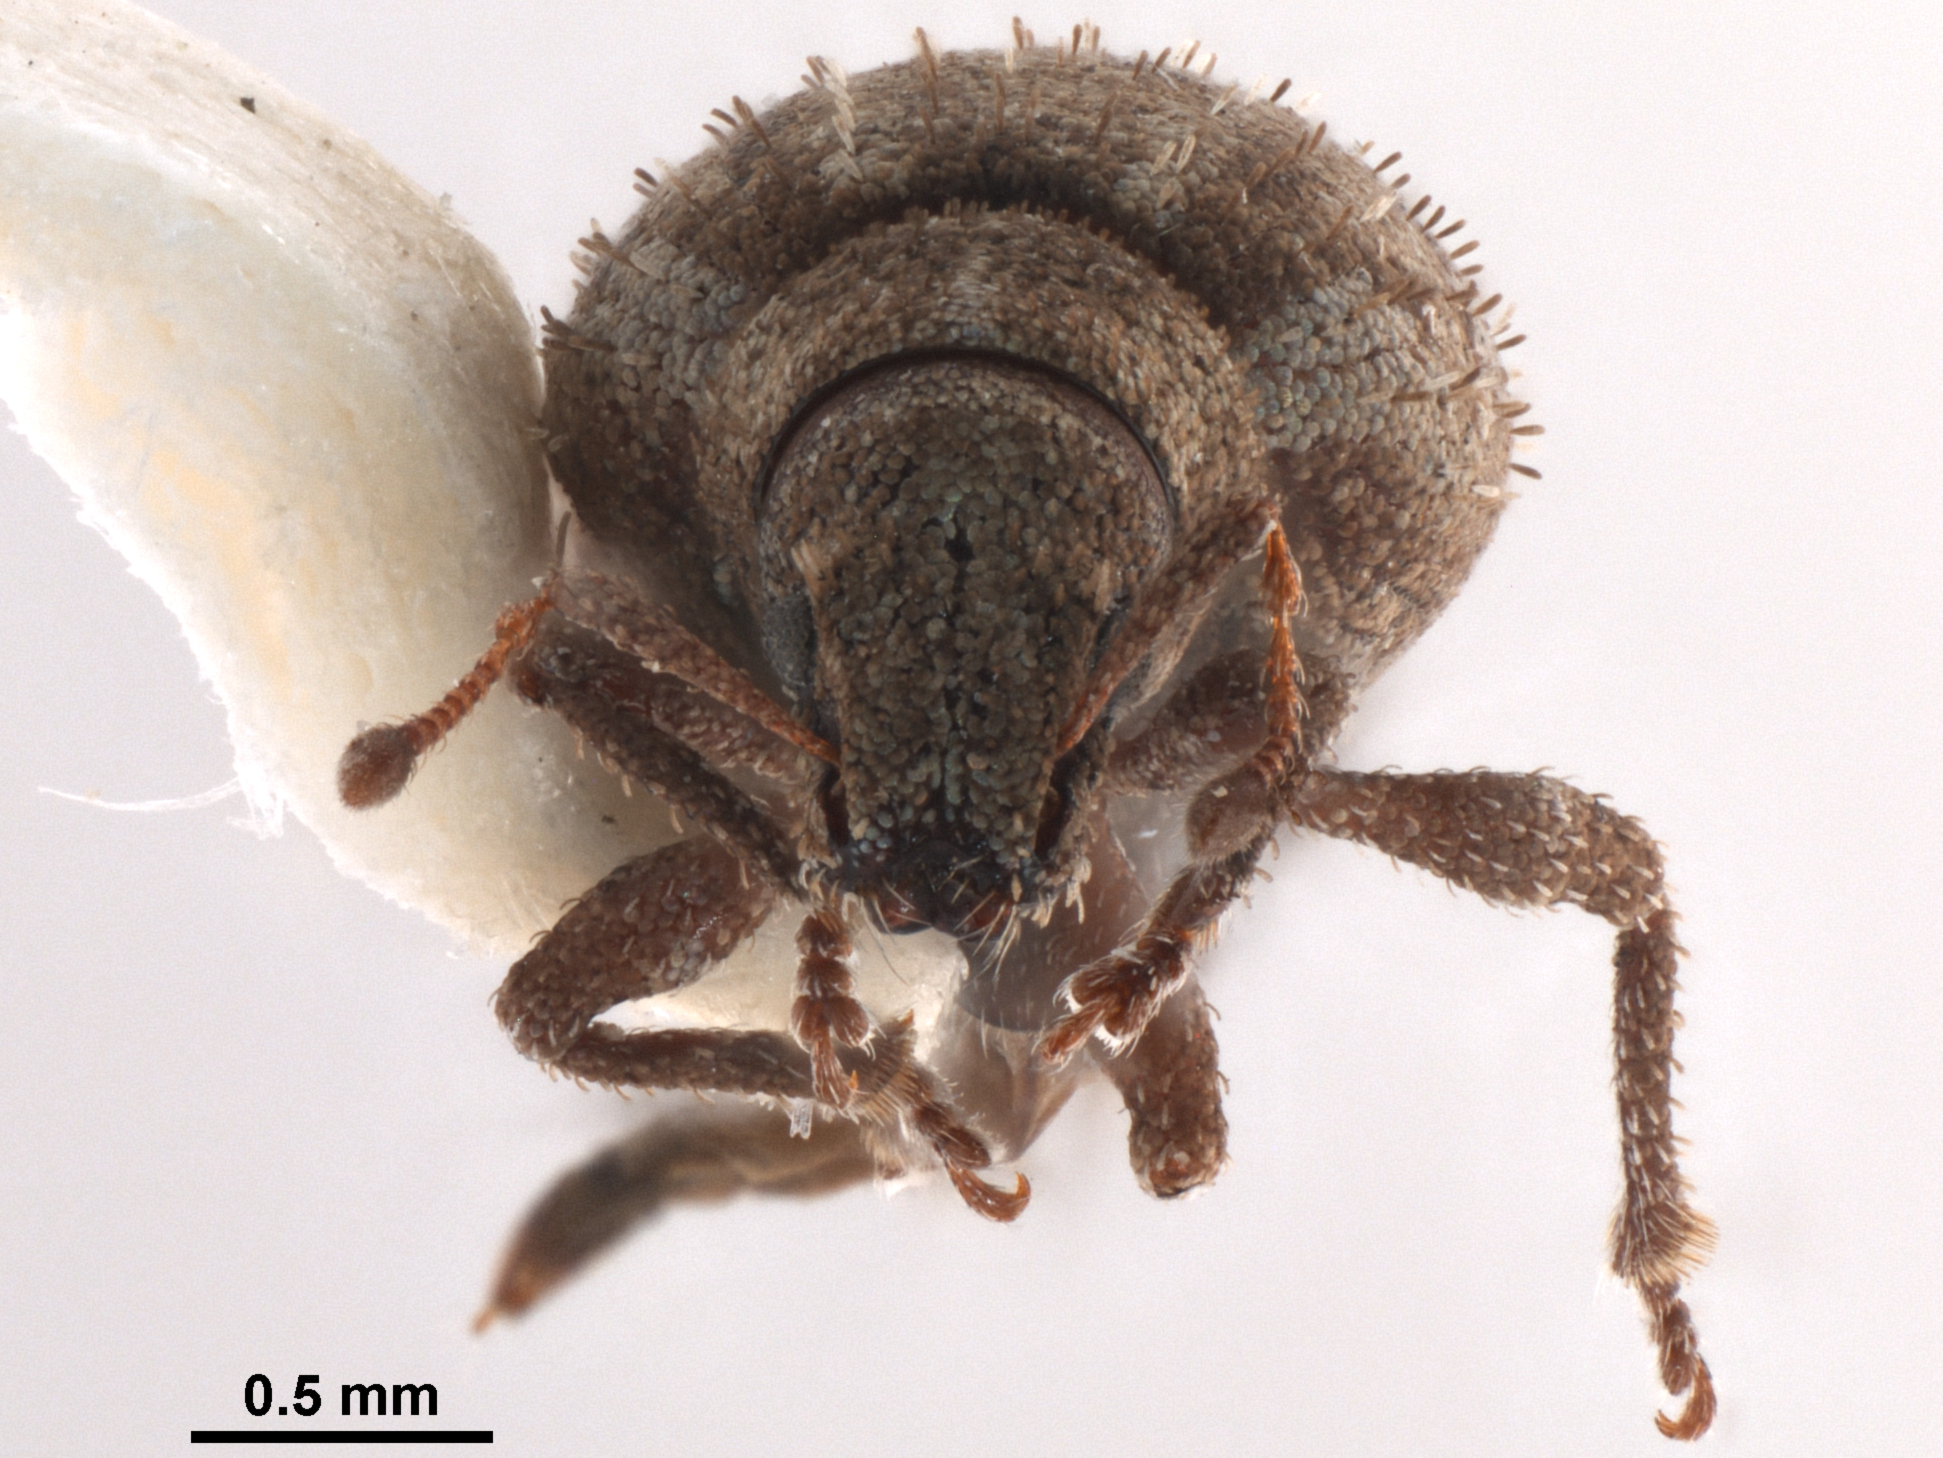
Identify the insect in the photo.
Geodercodes latipennis
